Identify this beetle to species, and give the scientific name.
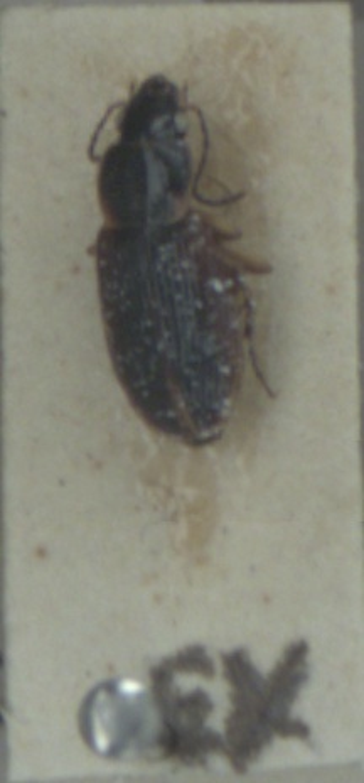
Stenolophus mixtus
